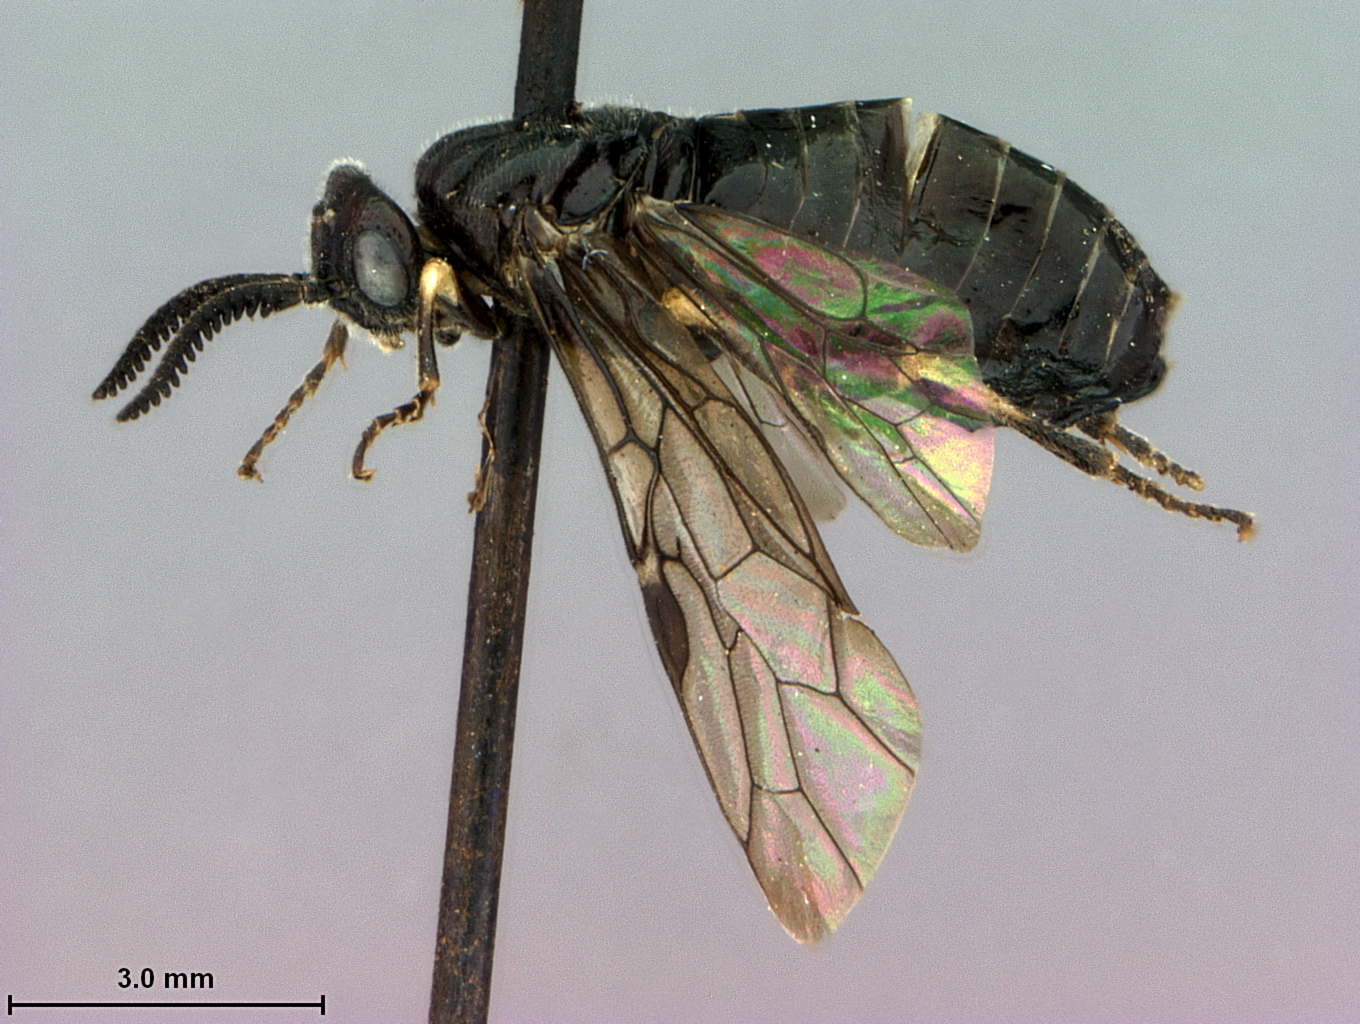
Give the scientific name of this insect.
Neodiprion omosus
